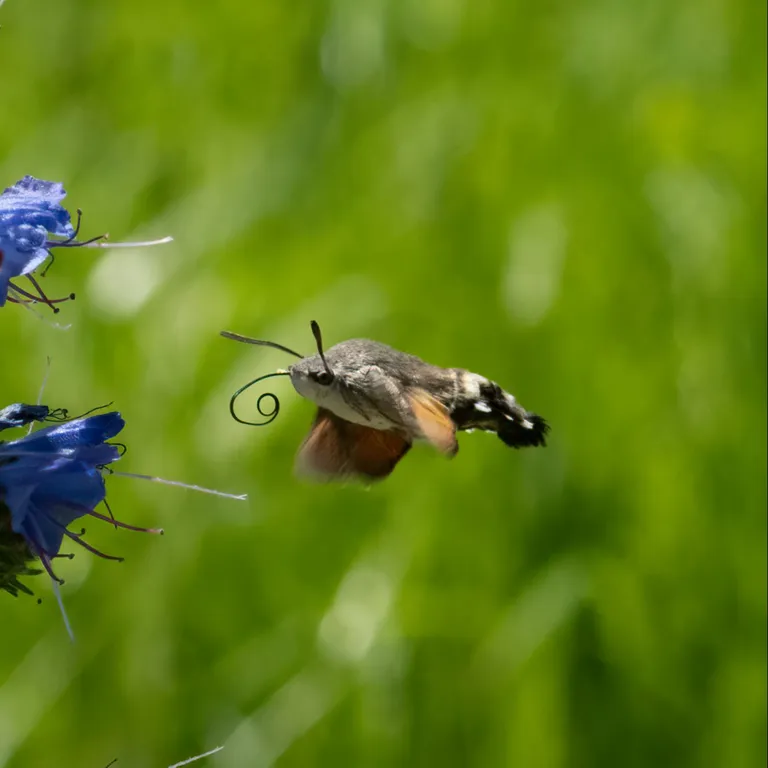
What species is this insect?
Macroglossum stellatarum
